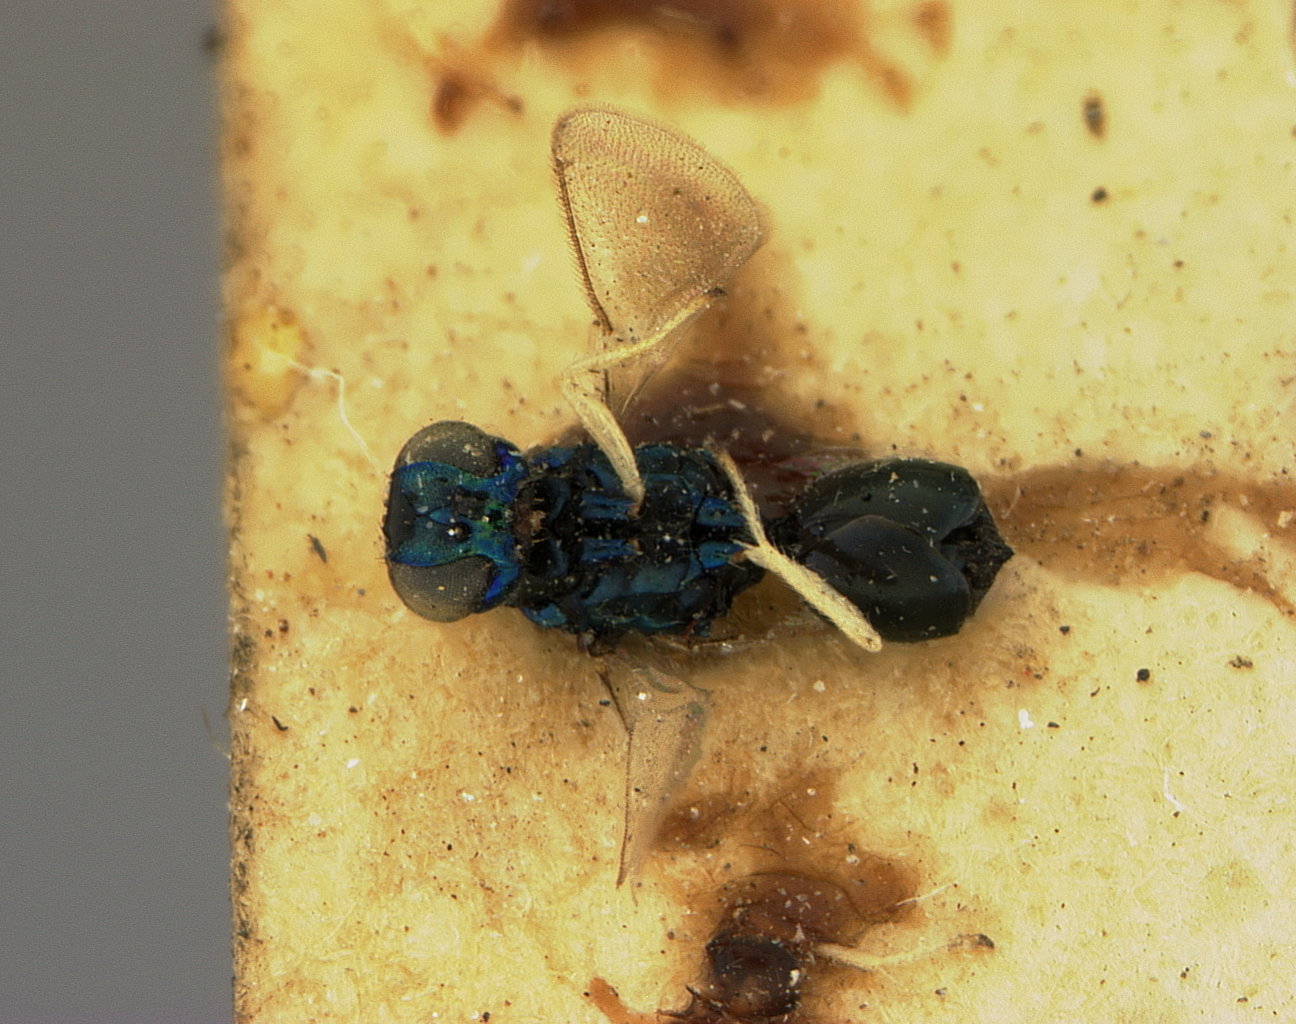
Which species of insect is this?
Holcopelte missouriensis
